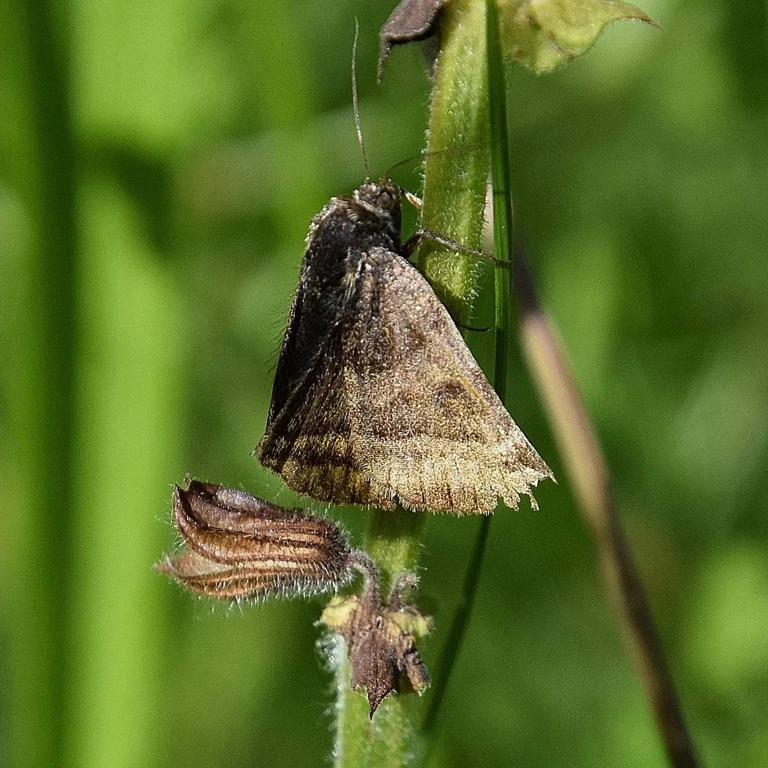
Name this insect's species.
Euclidia glyphica
